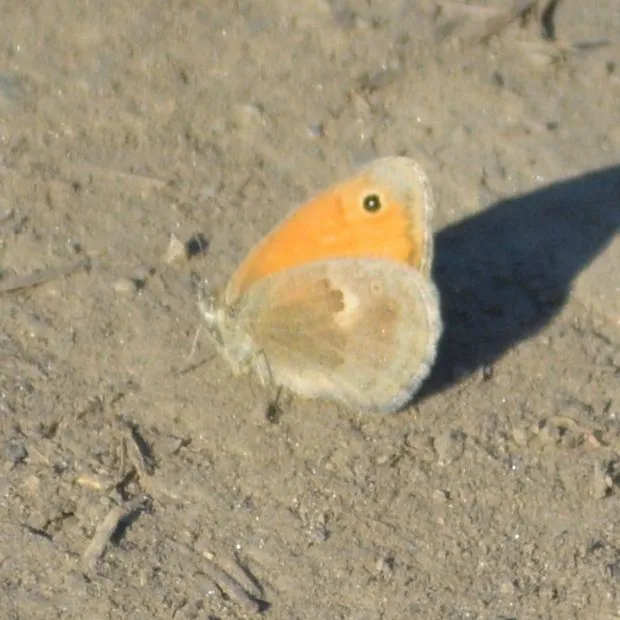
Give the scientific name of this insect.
Coenonympha pamphilus
